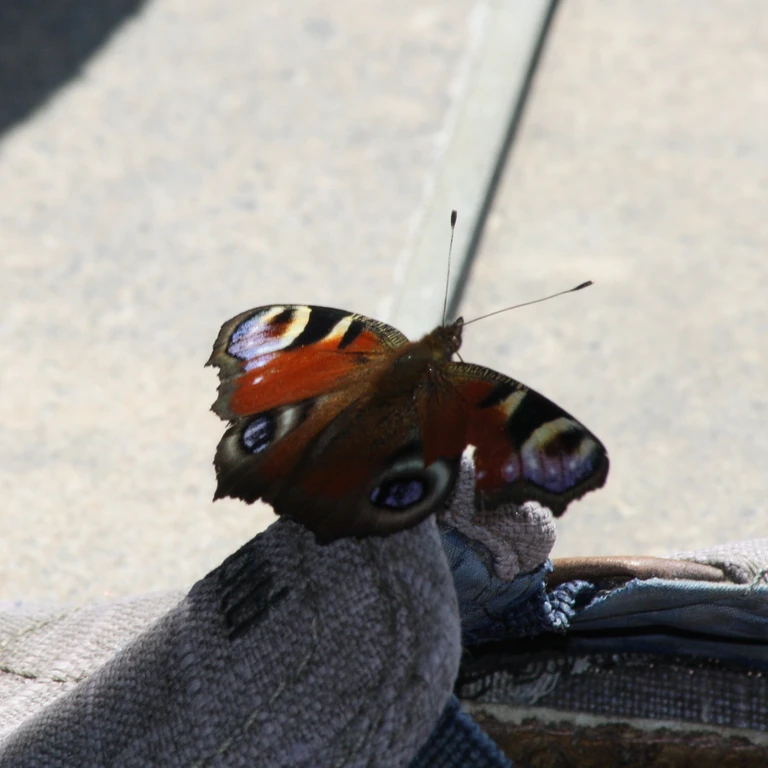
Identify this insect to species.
Aglais io
